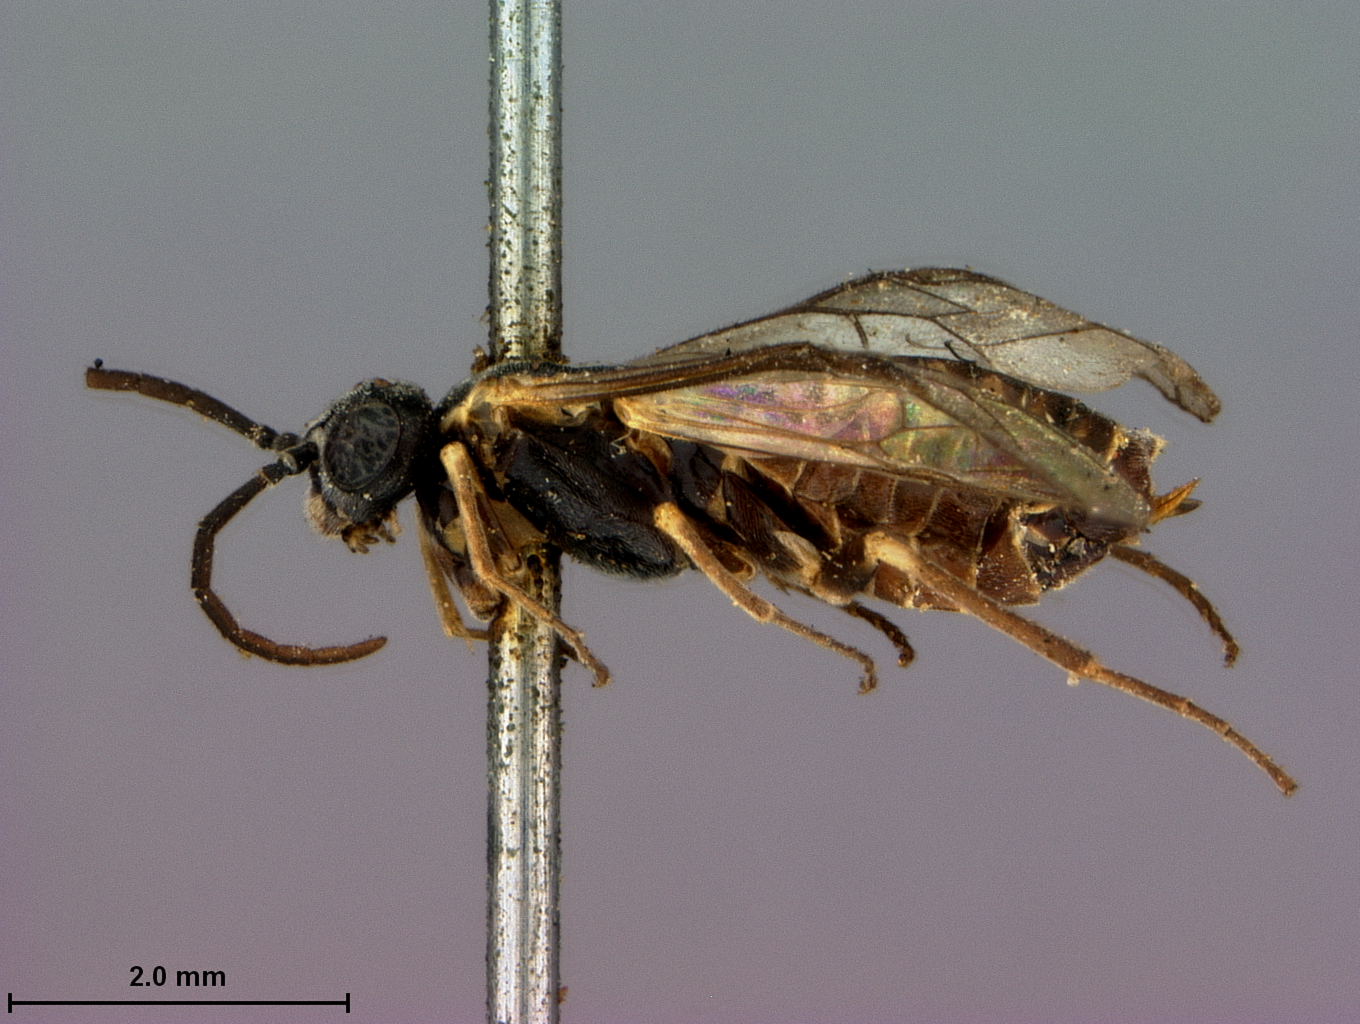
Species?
Poecilostoma submaculata
